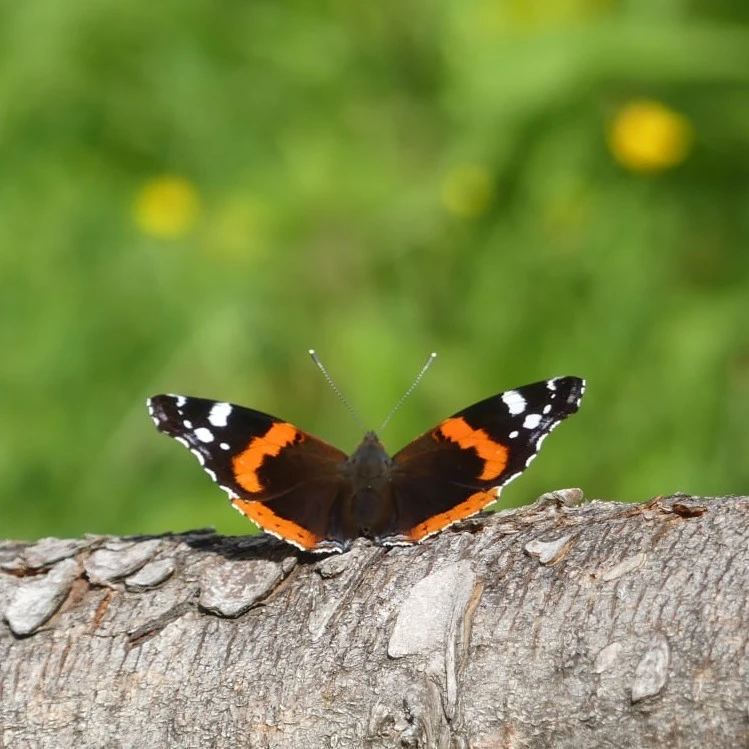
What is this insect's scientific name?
Vanessa atalanta
